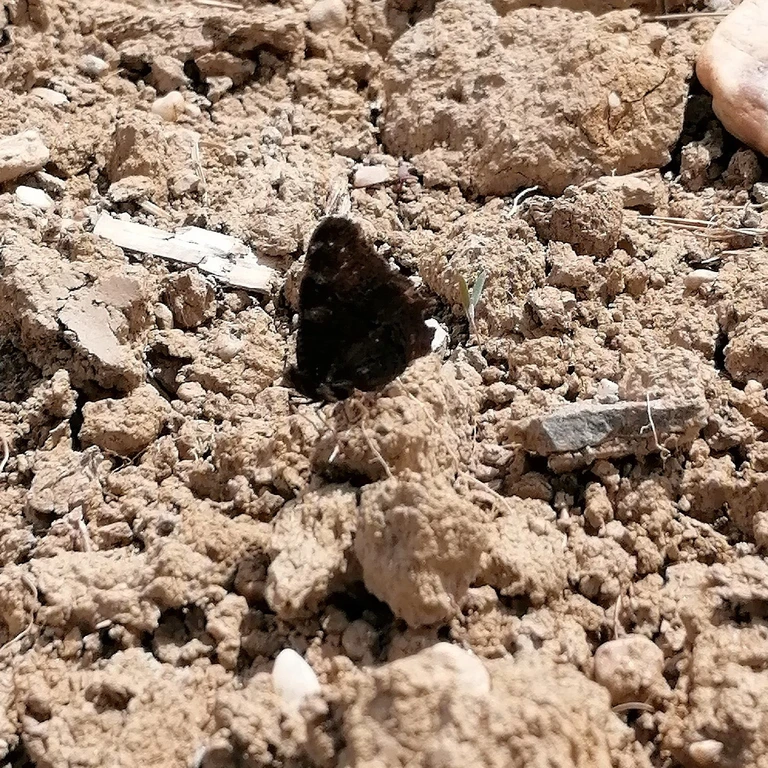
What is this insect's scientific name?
Aglais io
